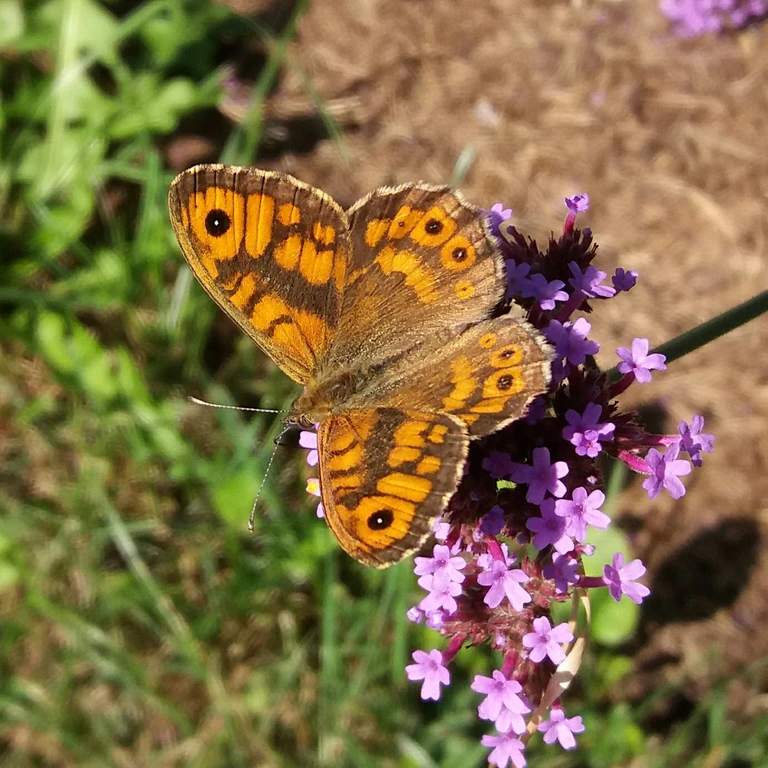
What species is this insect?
Lasiommata megera (also Pararge megera)
